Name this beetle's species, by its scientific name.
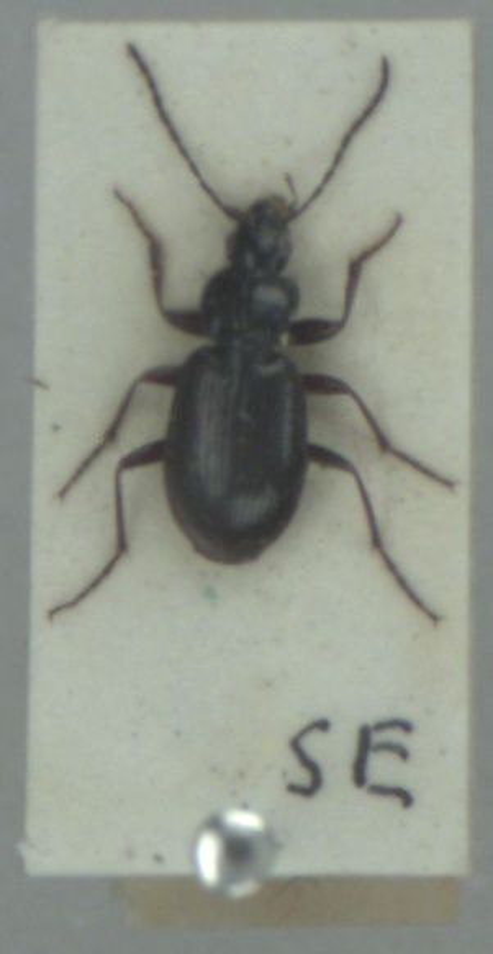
Agonum fuliginosum
